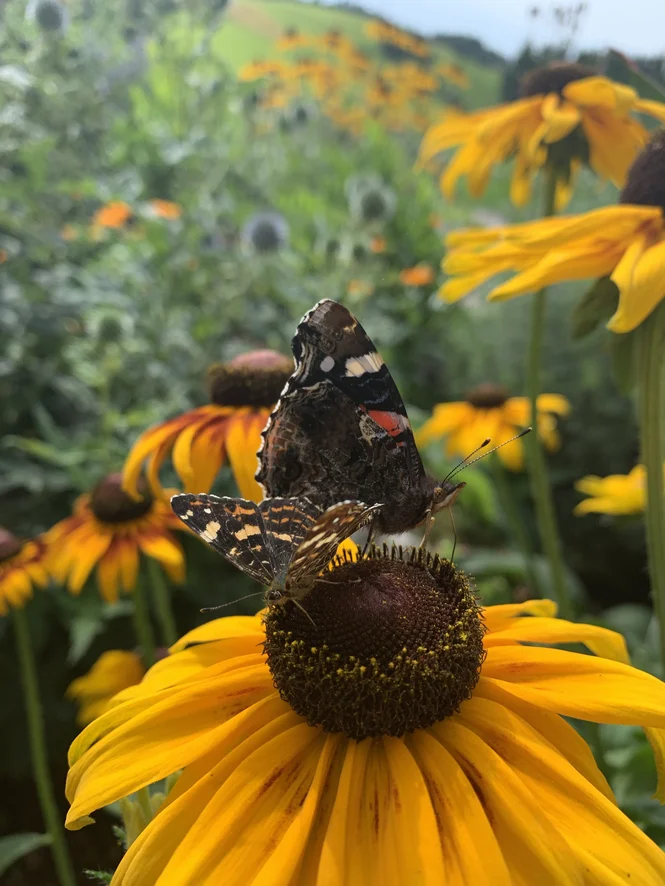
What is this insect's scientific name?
Vanessa atalanta
